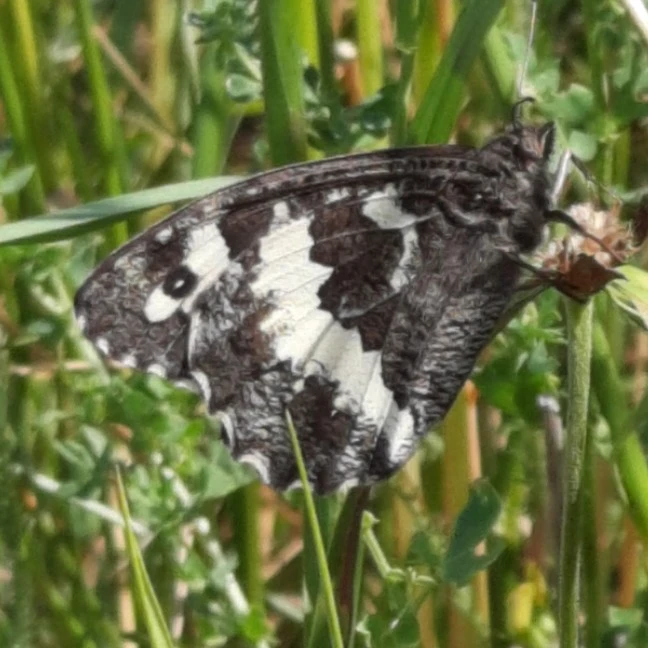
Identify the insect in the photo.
Brintesia circe
